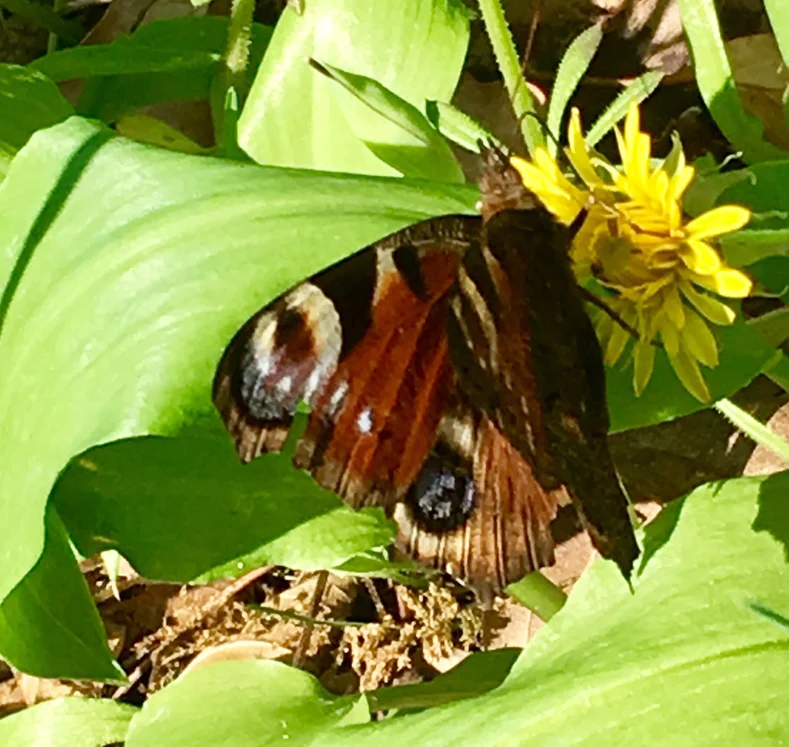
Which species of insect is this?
Aglais io
